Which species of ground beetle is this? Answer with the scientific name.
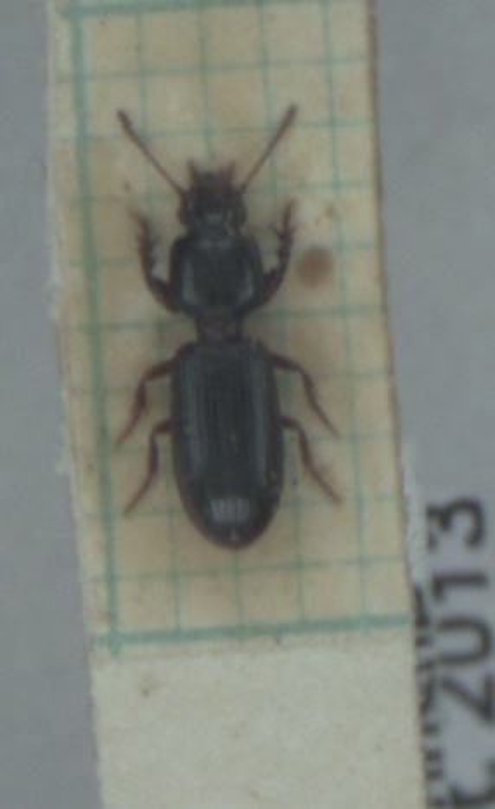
Clivina fossor
